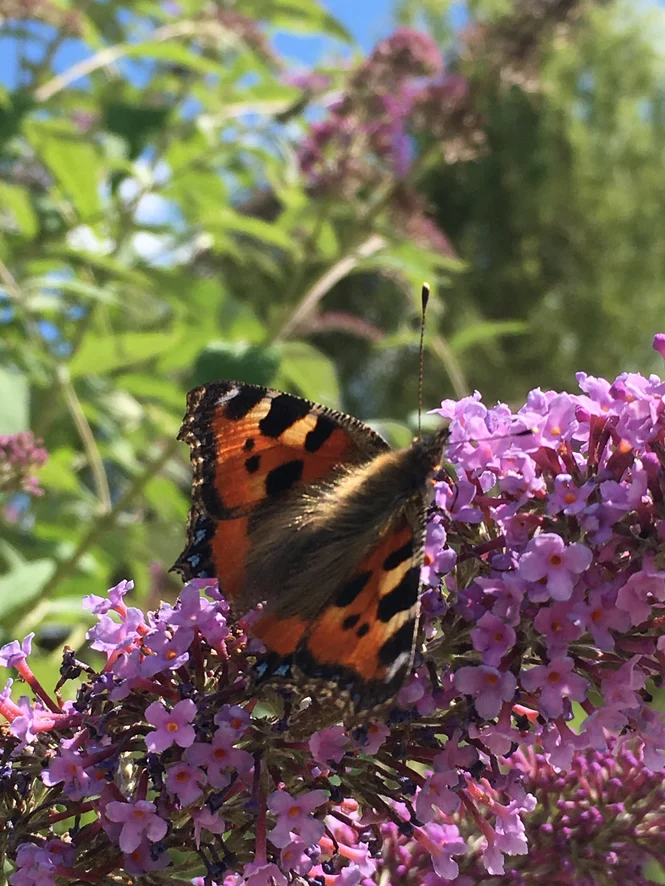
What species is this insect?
Aglais urticae
